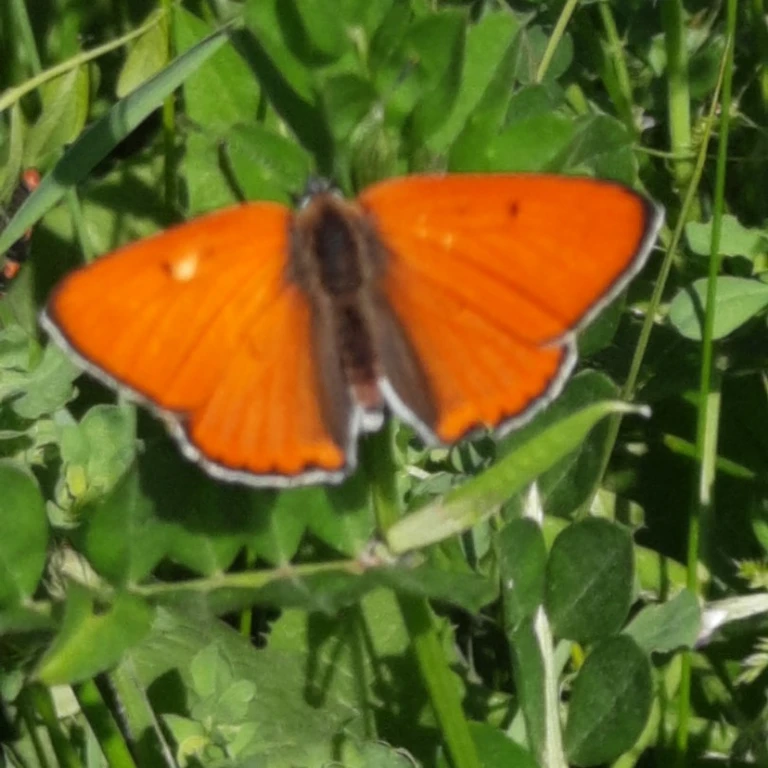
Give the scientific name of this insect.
Lycaena dispar
